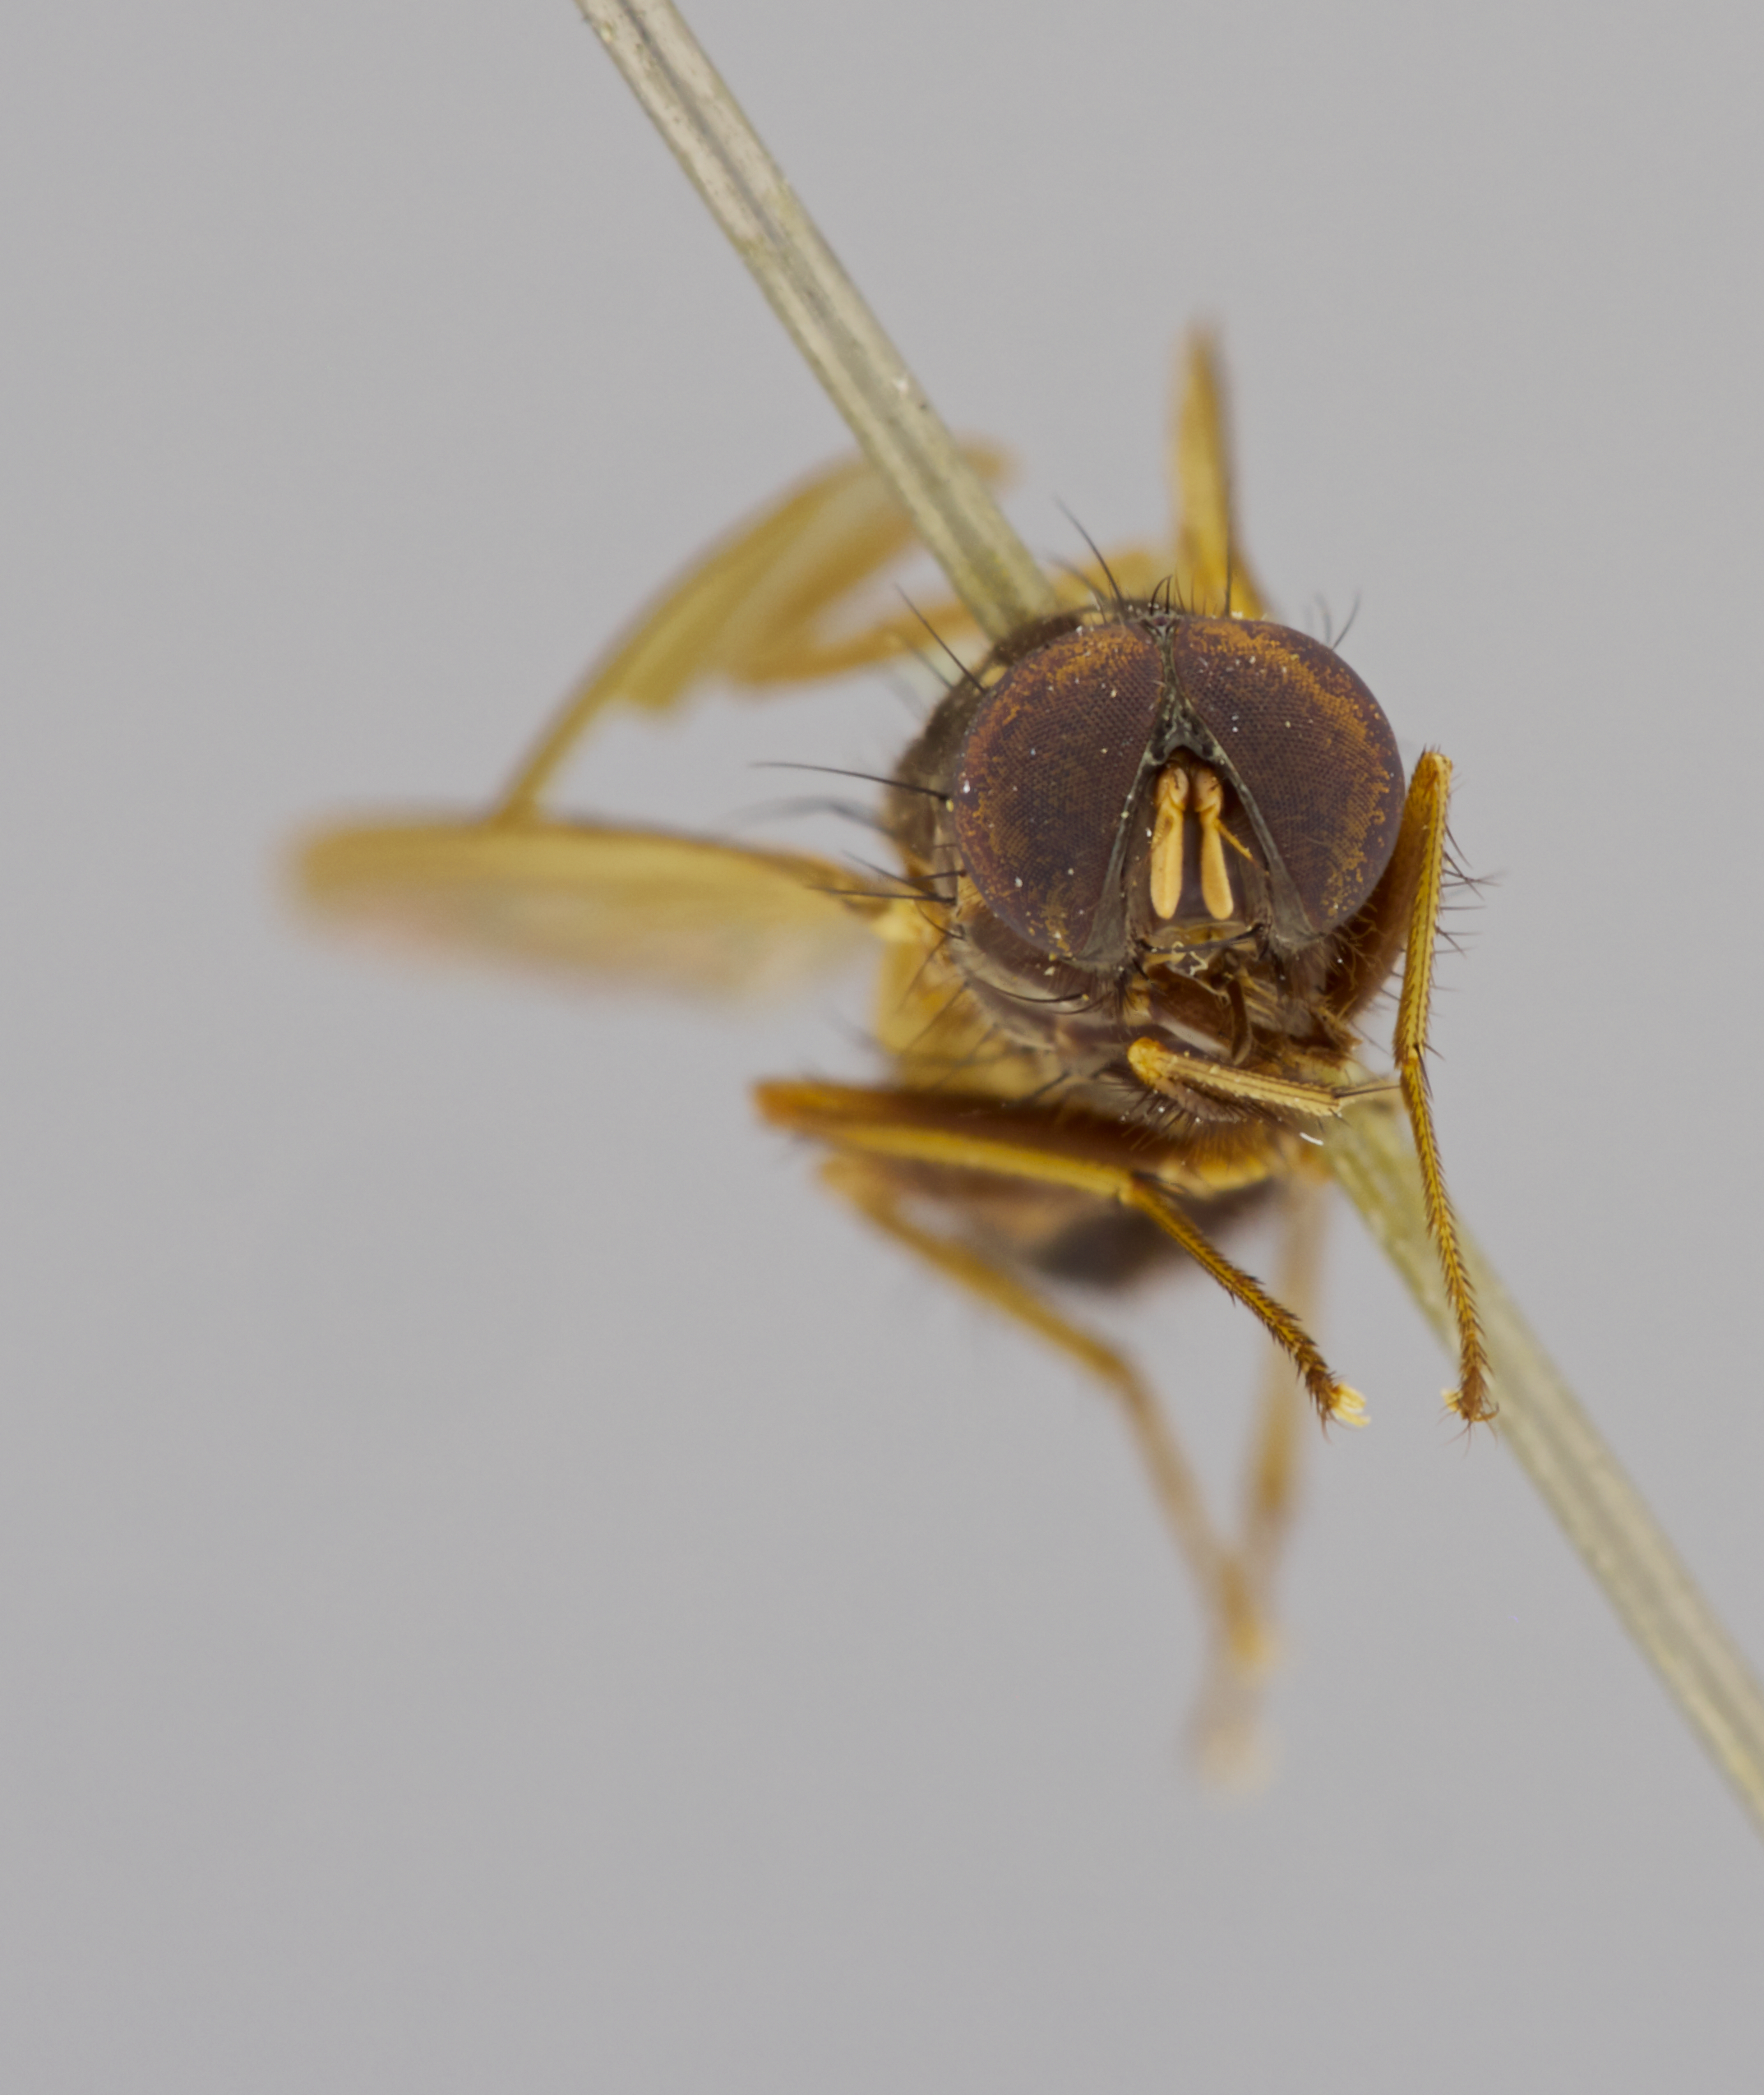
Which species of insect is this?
Dichaetomyia subpellucens
